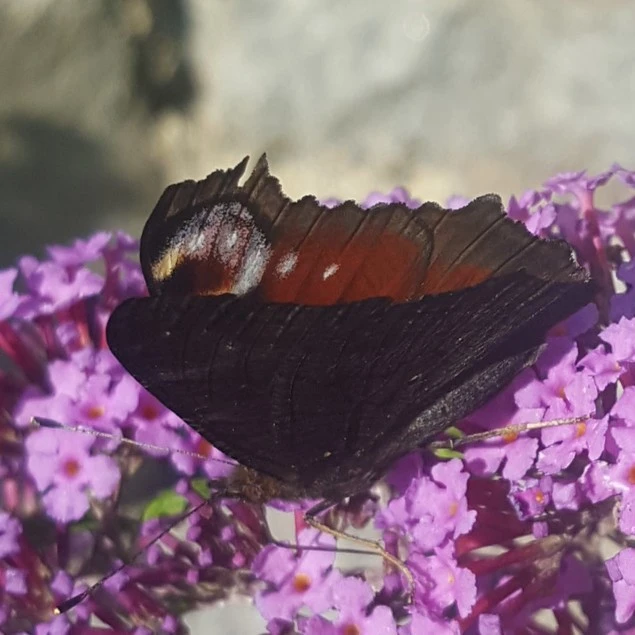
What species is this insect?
Aglais io
